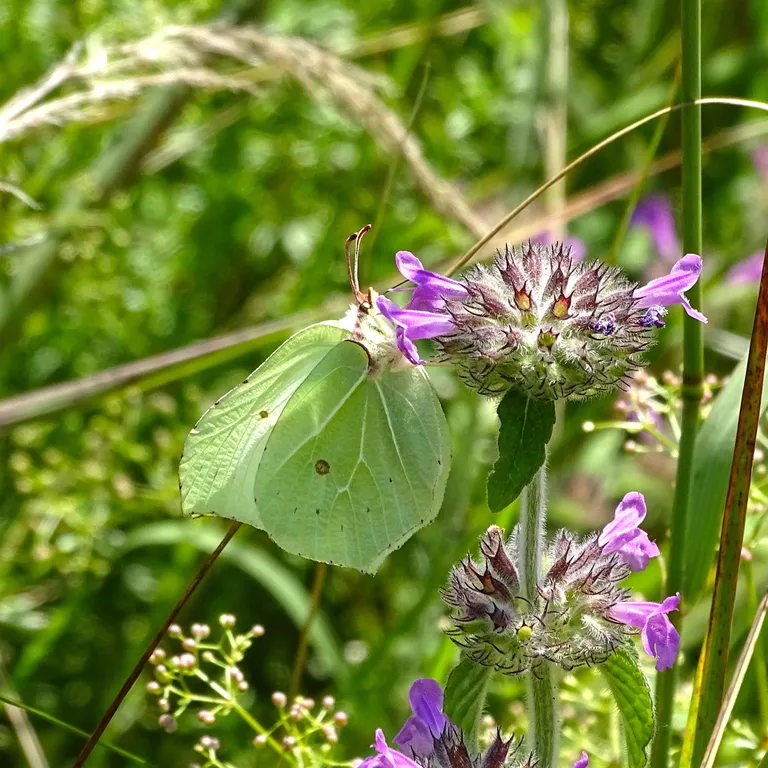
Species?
Gonepteryx rhamni
